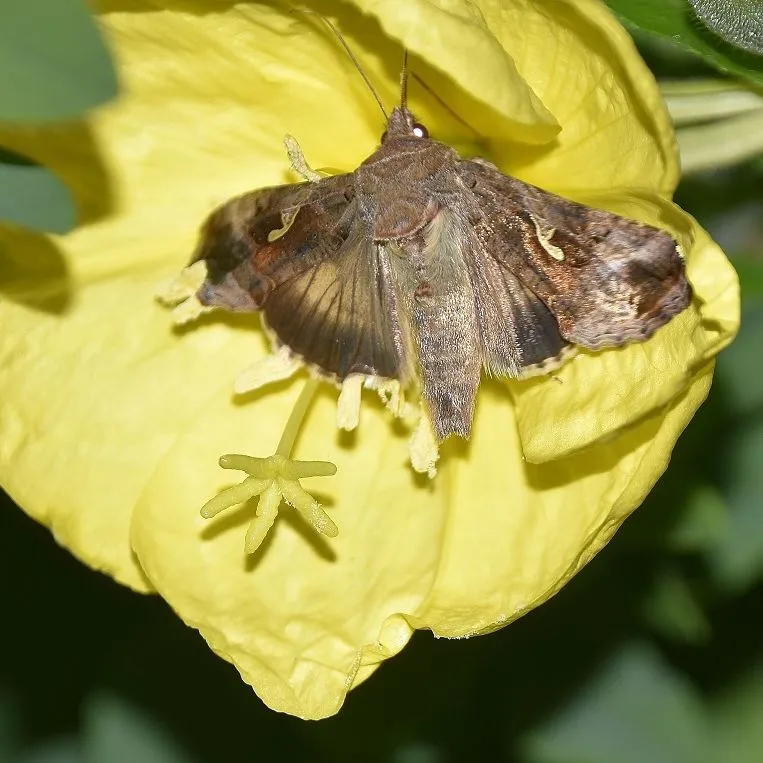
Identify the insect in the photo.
Autographa gamma
